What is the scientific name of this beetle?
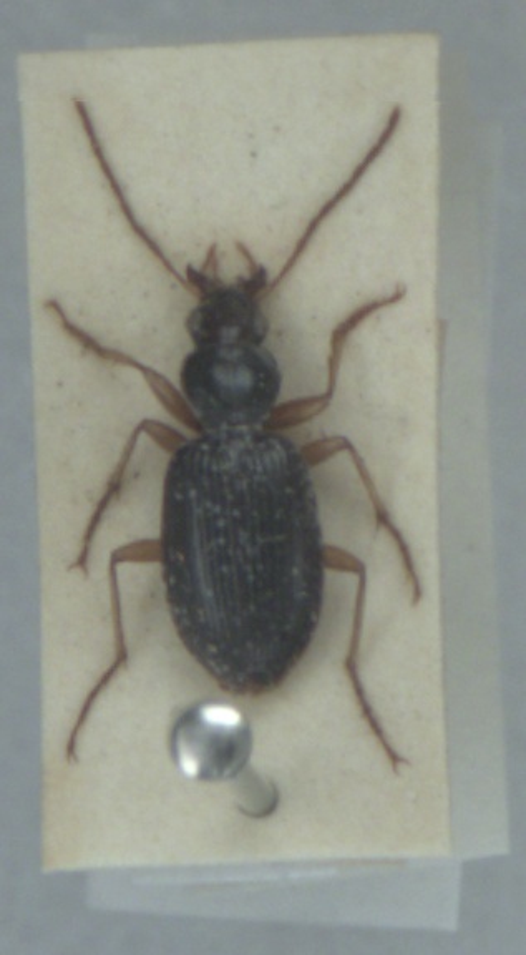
Paranchus albipes
